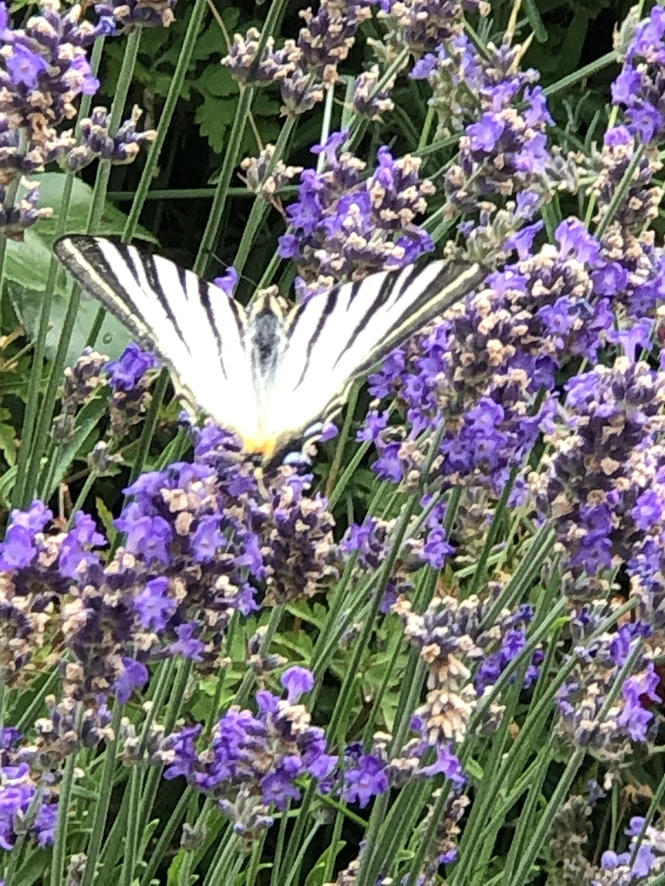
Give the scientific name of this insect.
Iphiclides podalirius
